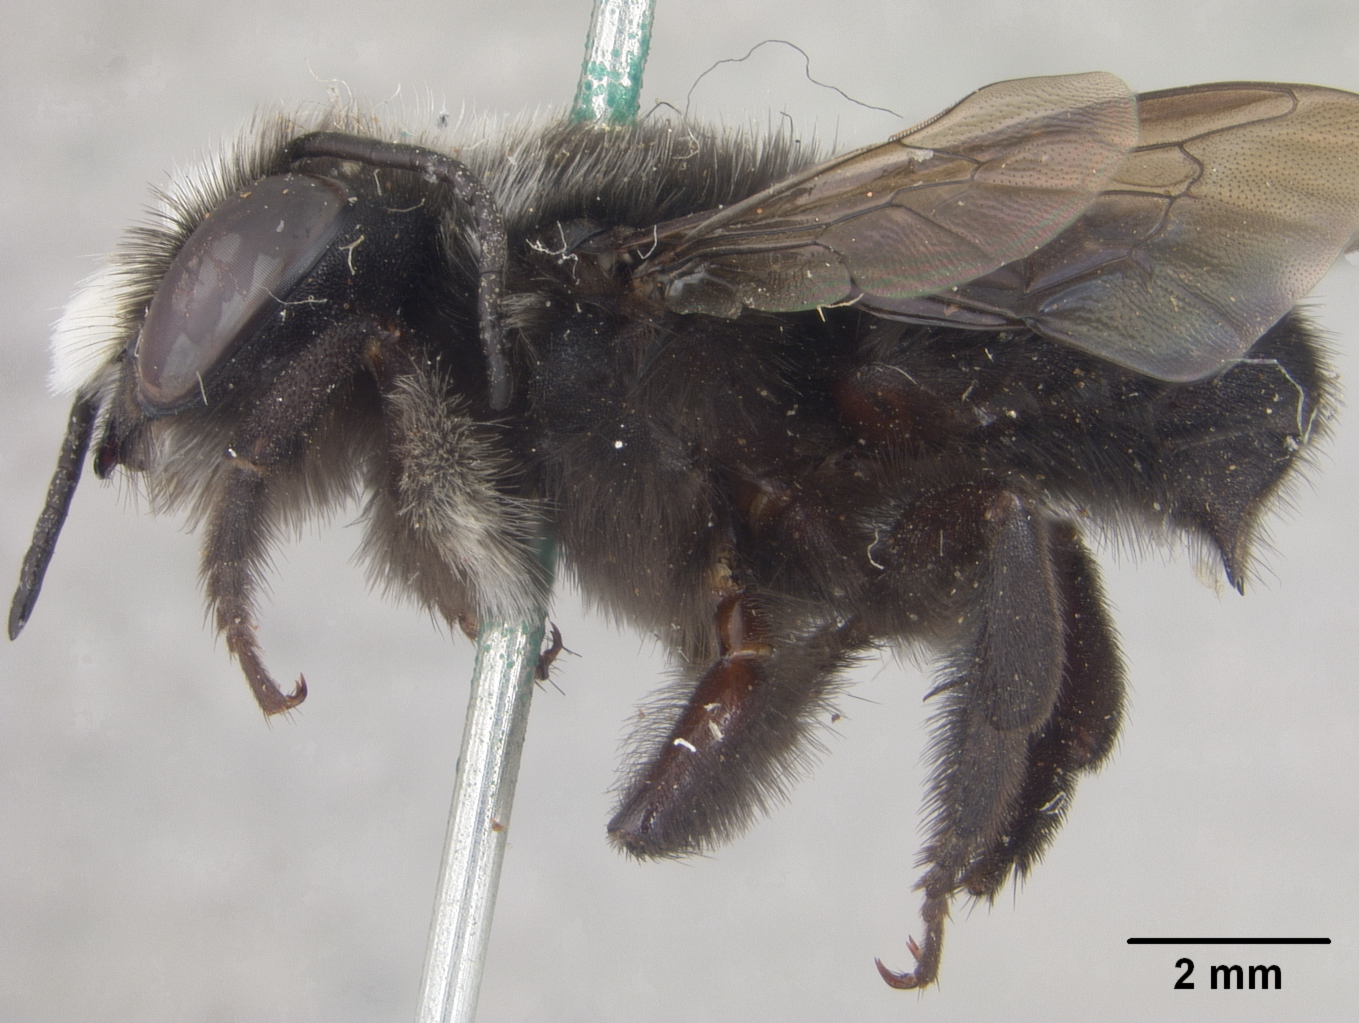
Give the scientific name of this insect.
Megachile piurensis
